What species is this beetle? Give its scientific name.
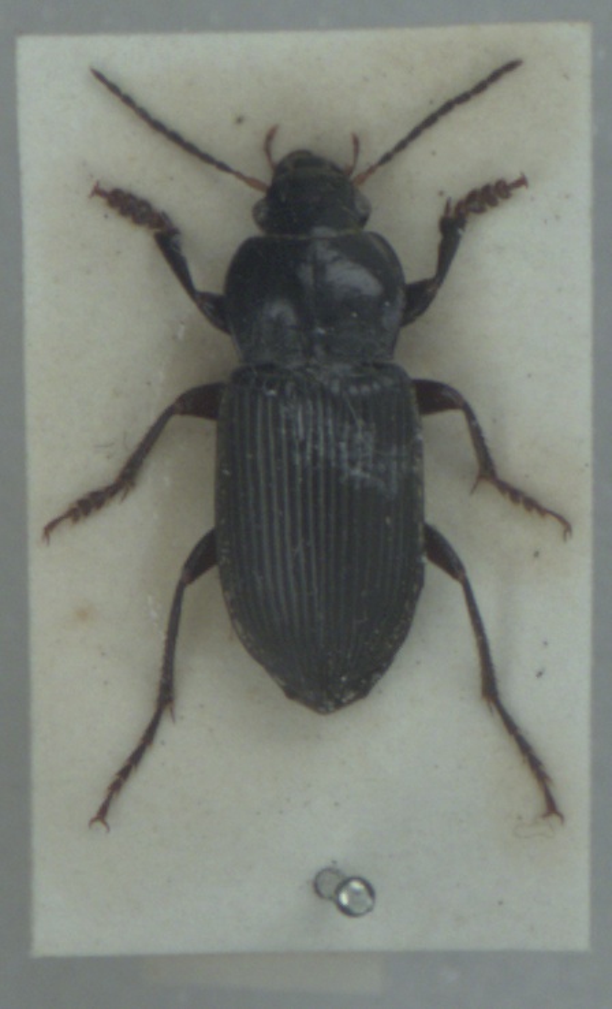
Anisodactylus binotatus
